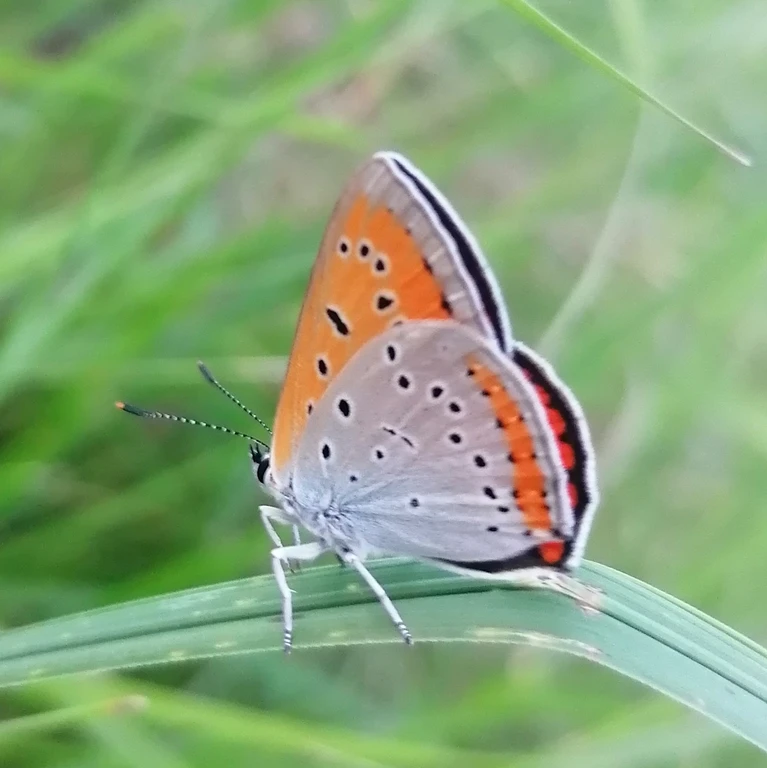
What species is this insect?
Lycaena dispar
